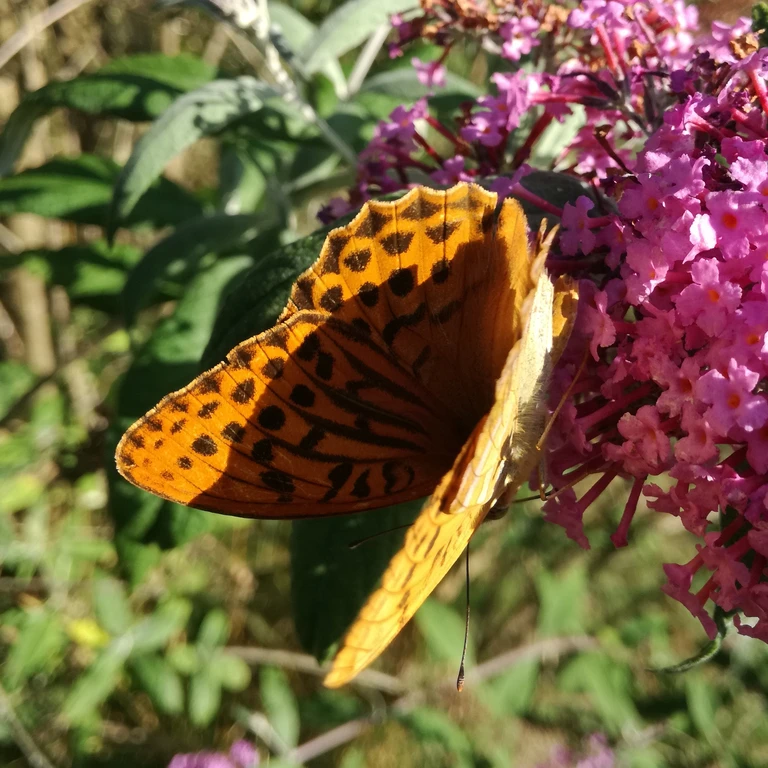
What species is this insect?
Argynnis paphia
